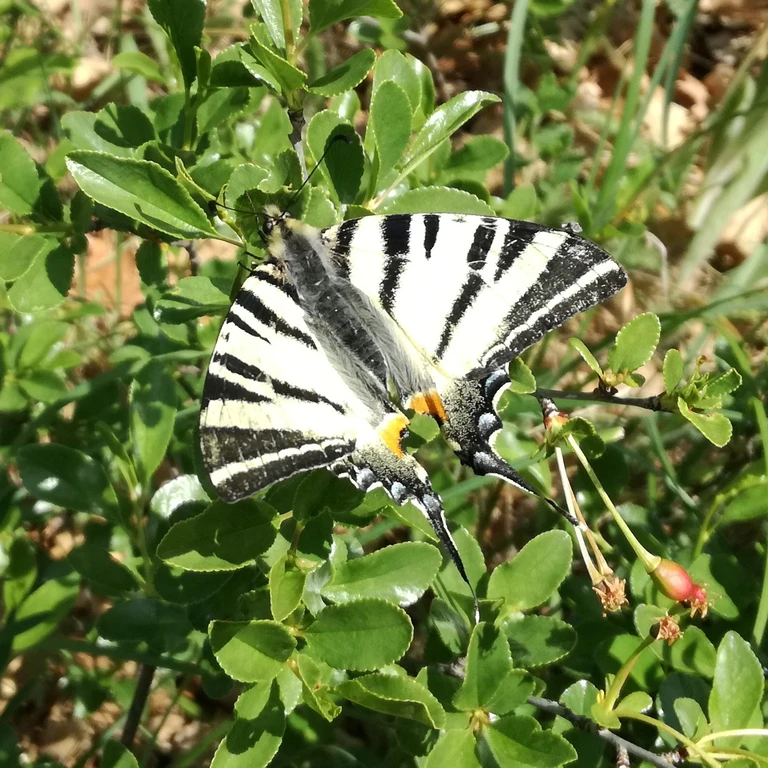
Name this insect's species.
Iphiclides podalirius
